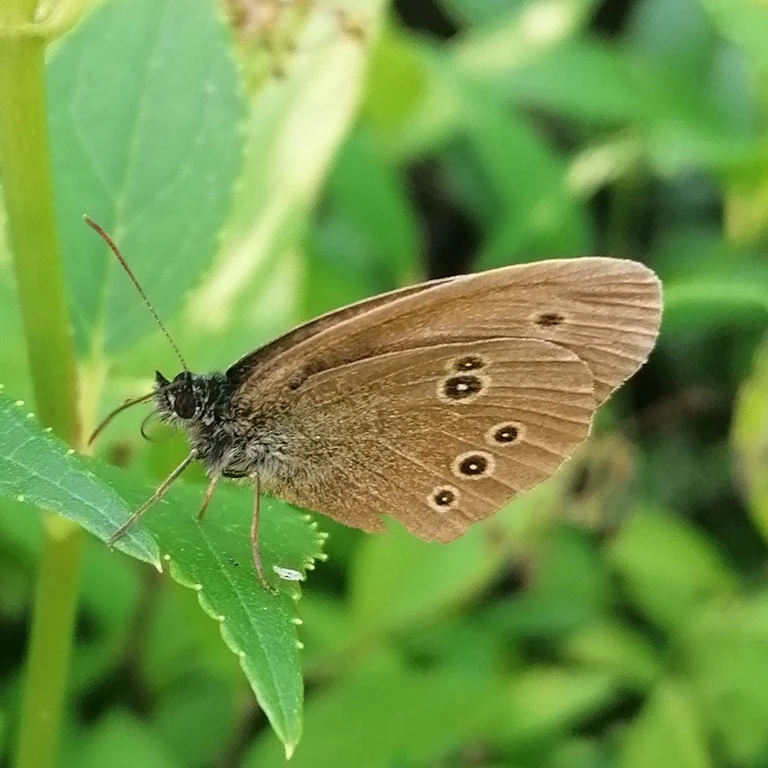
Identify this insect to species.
Aphantopus hyperantus
